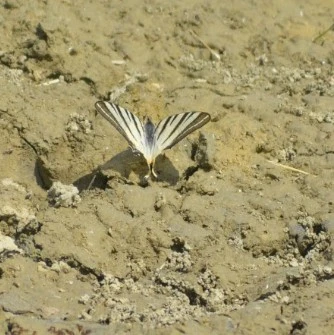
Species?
Iphiclides podalirius
